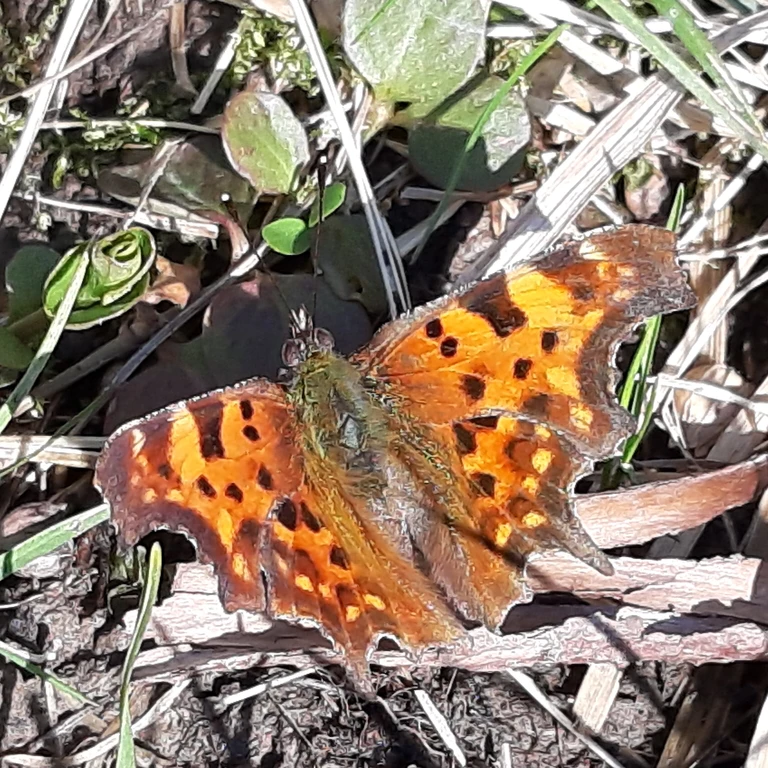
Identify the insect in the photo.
Polygonia c-album
